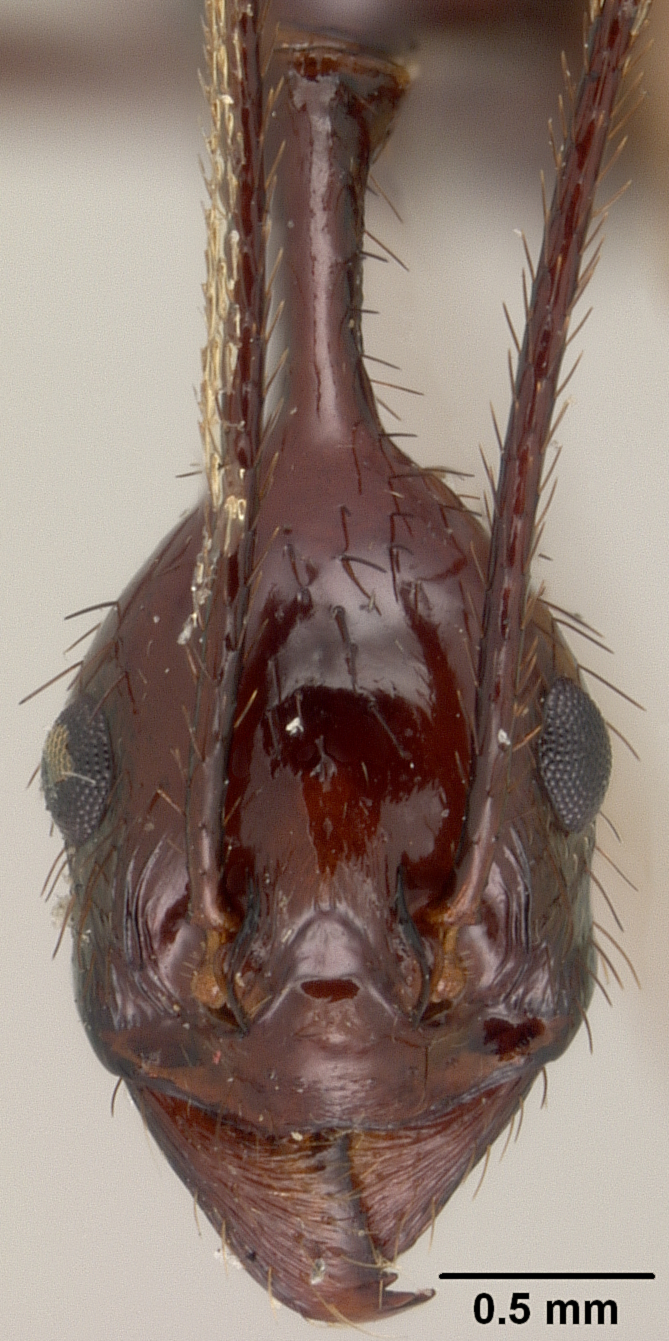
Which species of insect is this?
Aphaenogaster dromedarius
